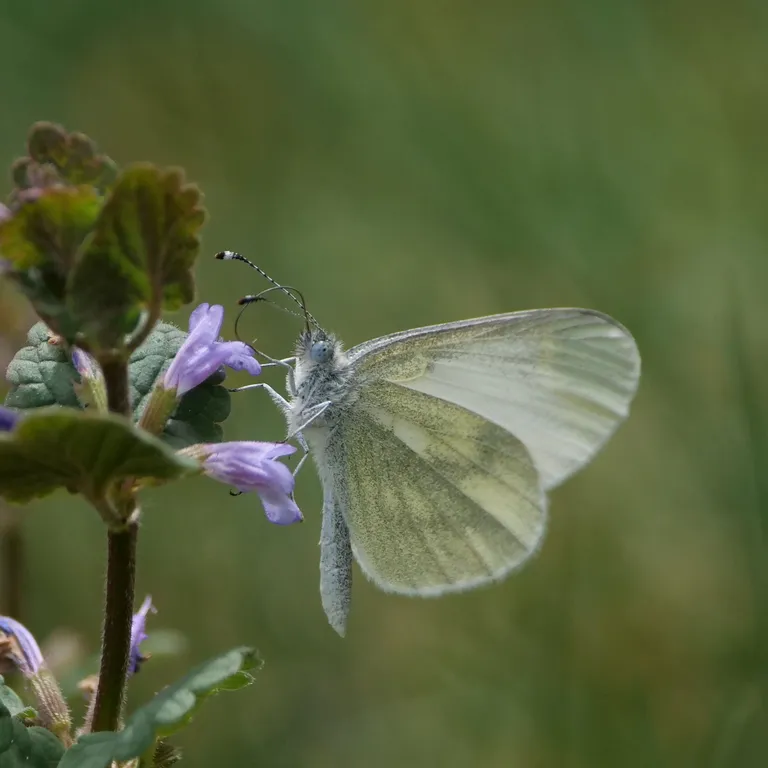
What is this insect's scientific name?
Leptidea sinapis/juvernica
